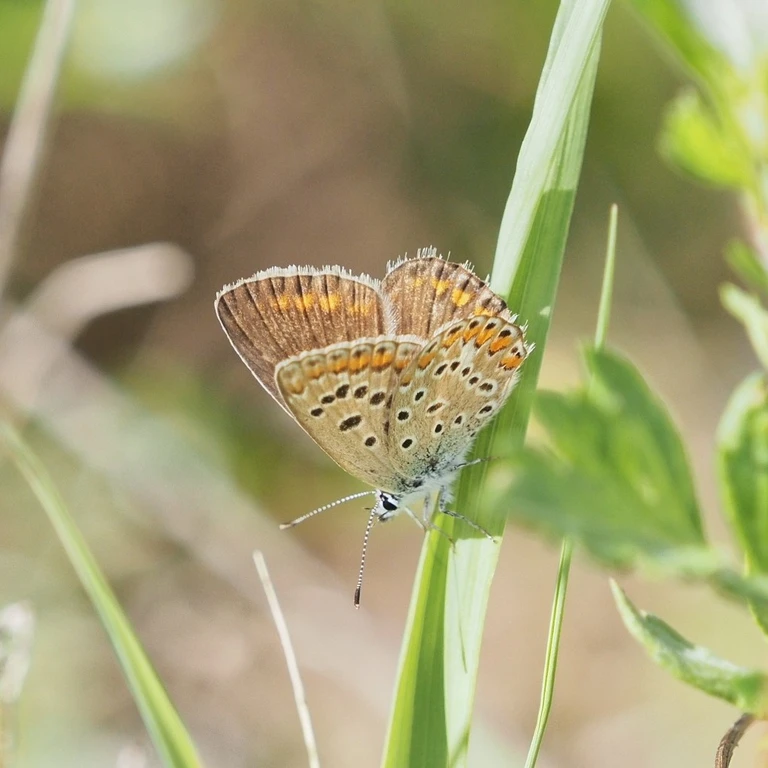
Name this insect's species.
Polyommatus icarus
